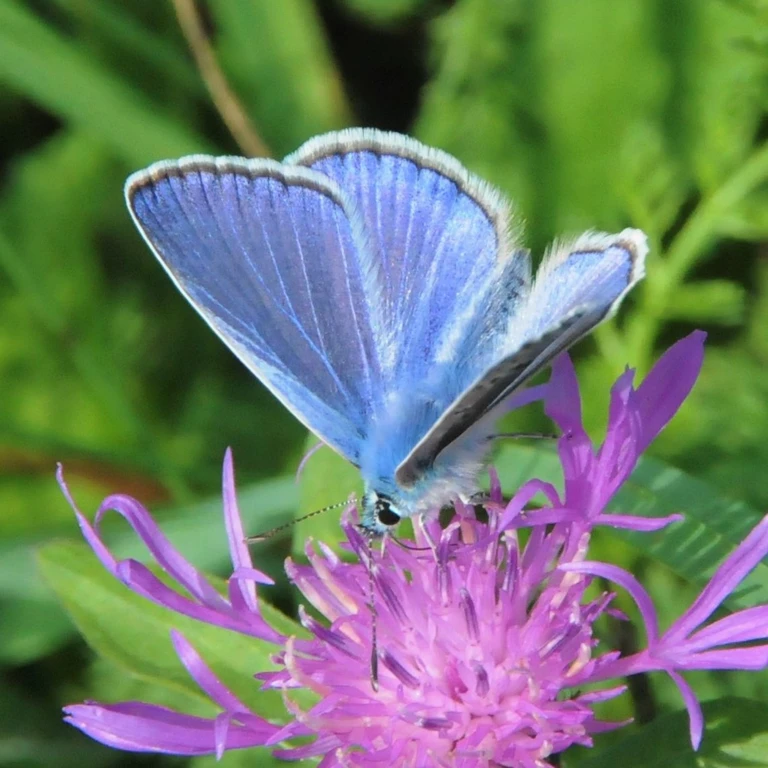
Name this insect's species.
Polyommatus icarus
